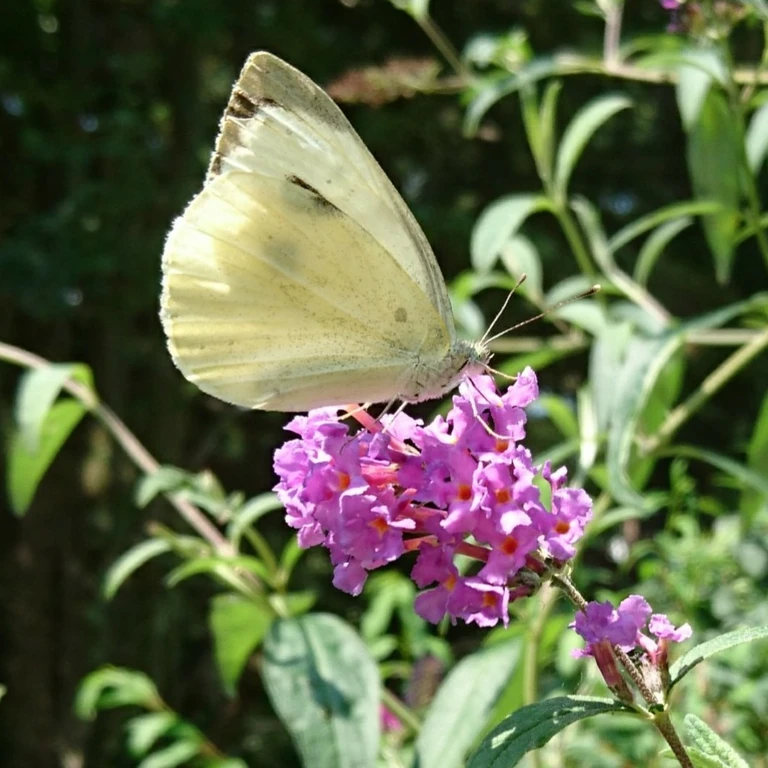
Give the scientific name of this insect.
Pieris brassicae
